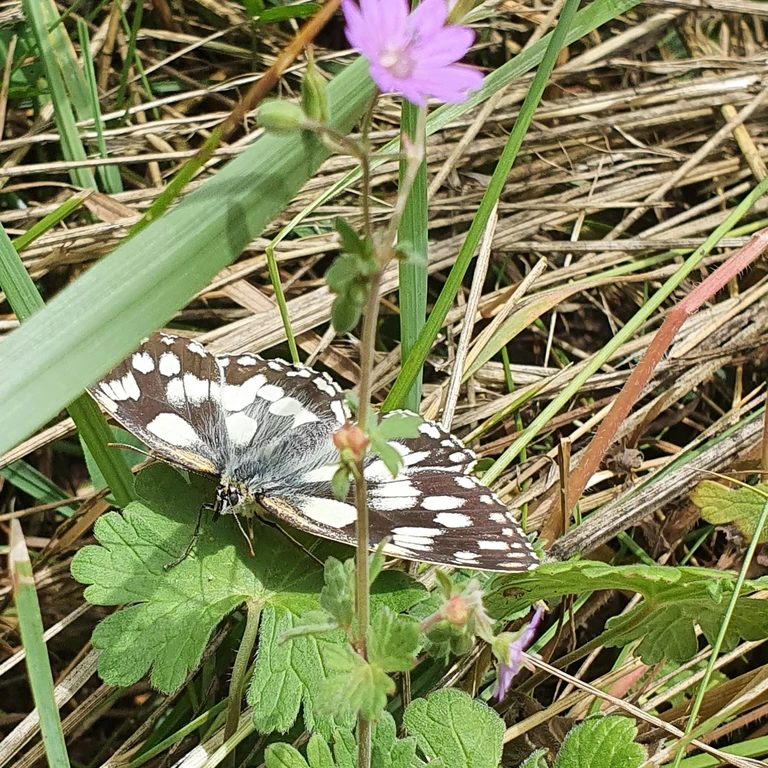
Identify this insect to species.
Melanargia galathea
